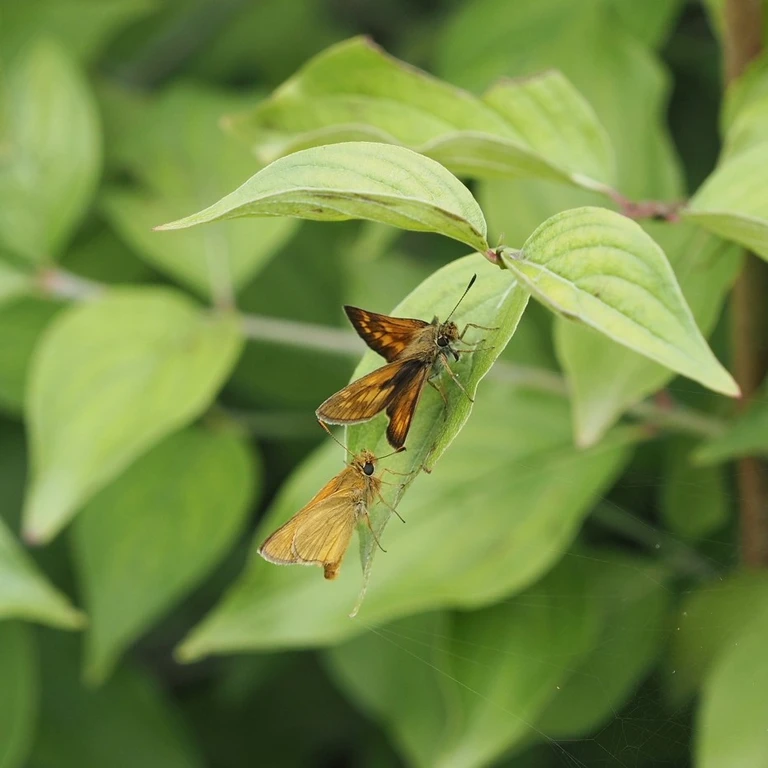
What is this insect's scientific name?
Ochlodes sylvanus (also Ochlodes venata)
